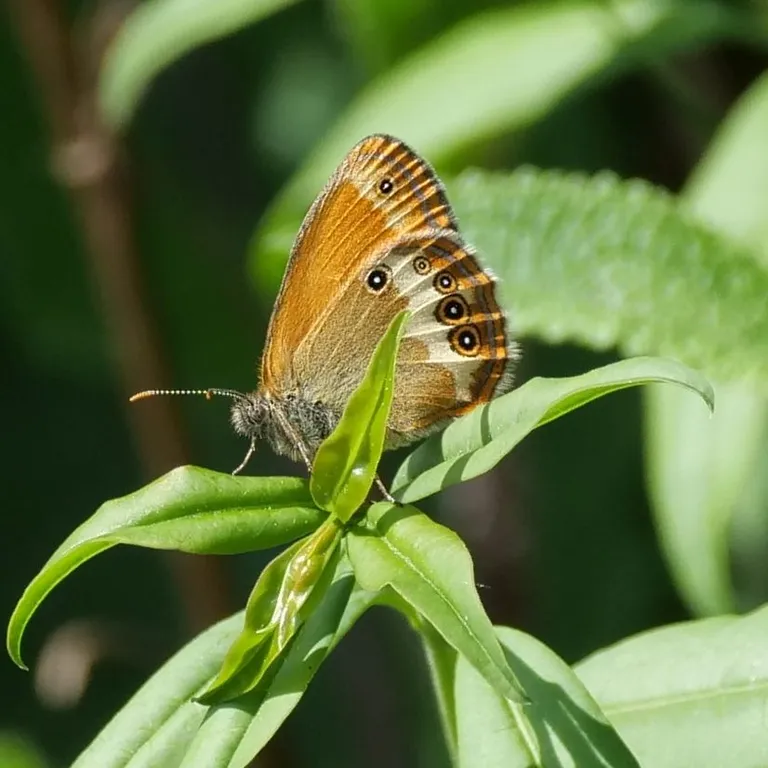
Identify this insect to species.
Coenonympha arcania
